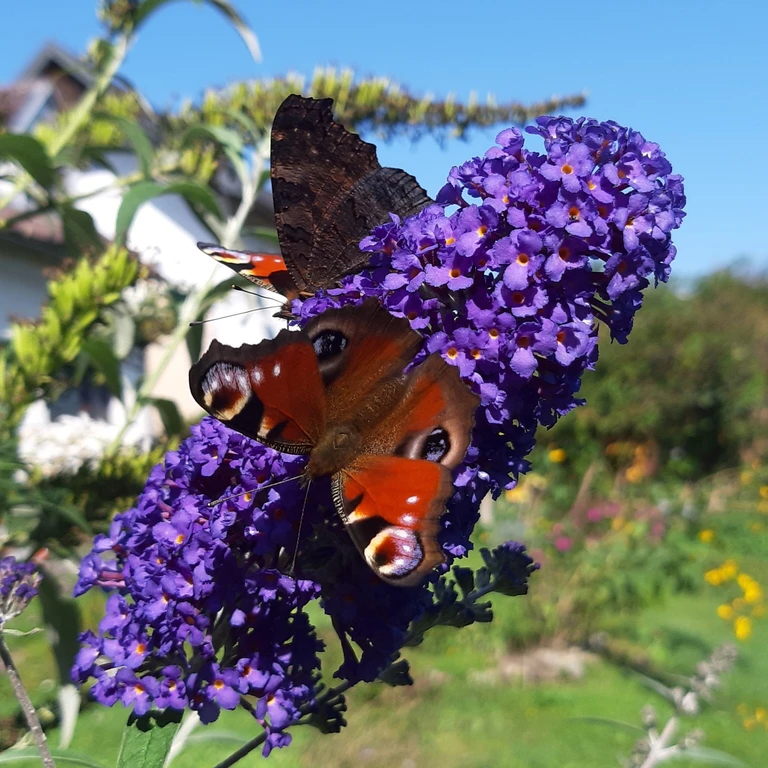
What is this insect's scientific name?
Aglais io
